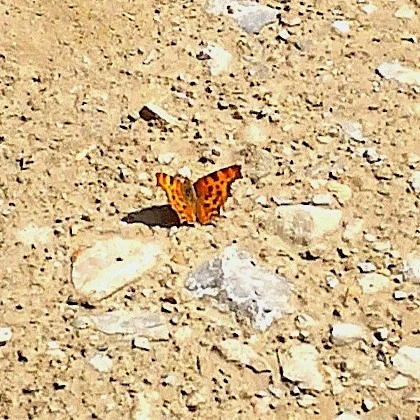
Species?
Polygonia c-album
